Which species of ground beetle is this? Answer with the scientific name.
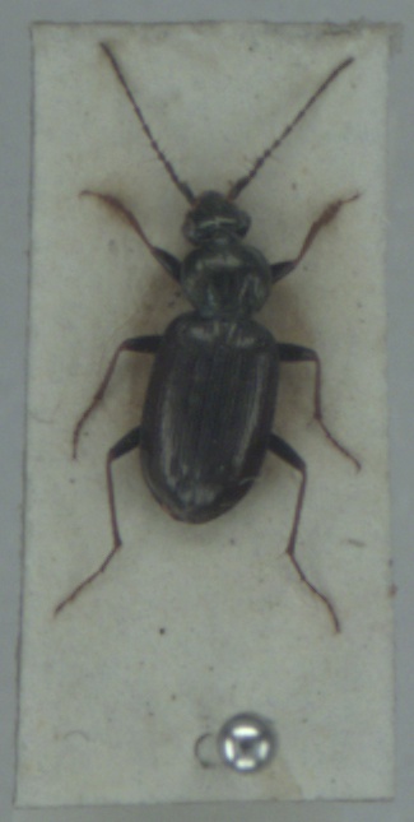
Loricera pilicornis
